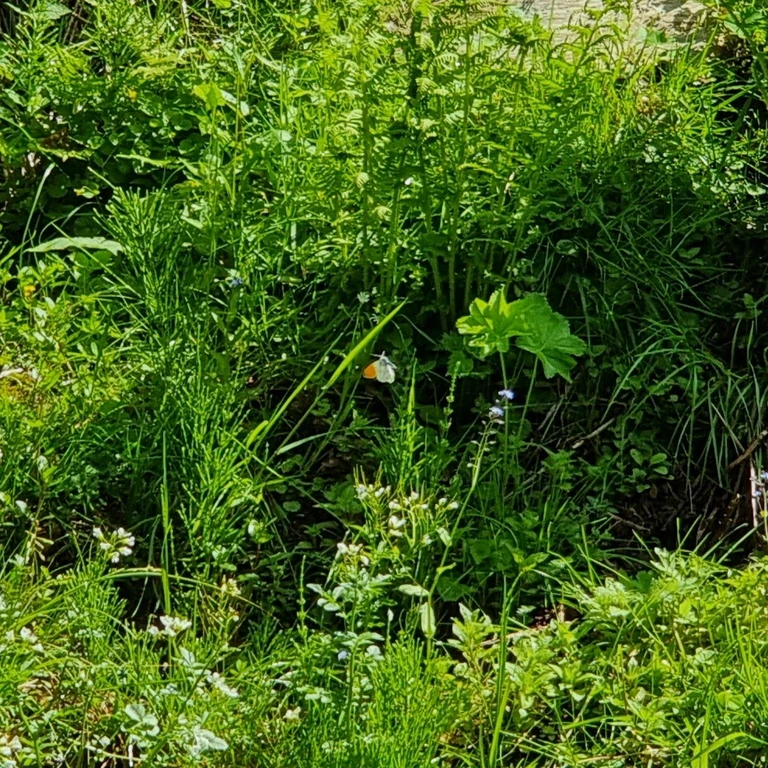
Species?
Anthocharis cardamines
